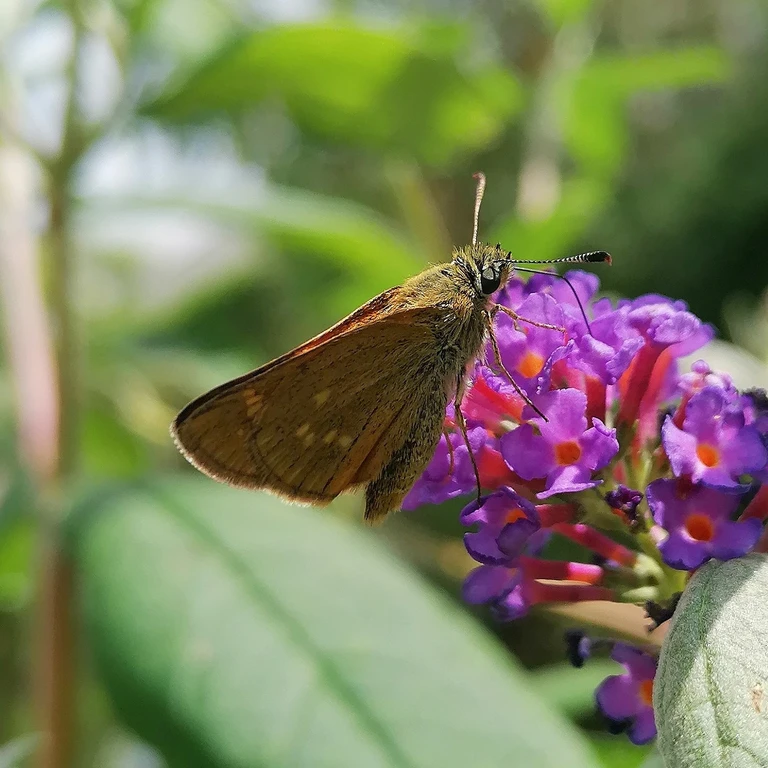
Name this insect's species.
Ochlodes sylvanus (also Ochlodes venata)
